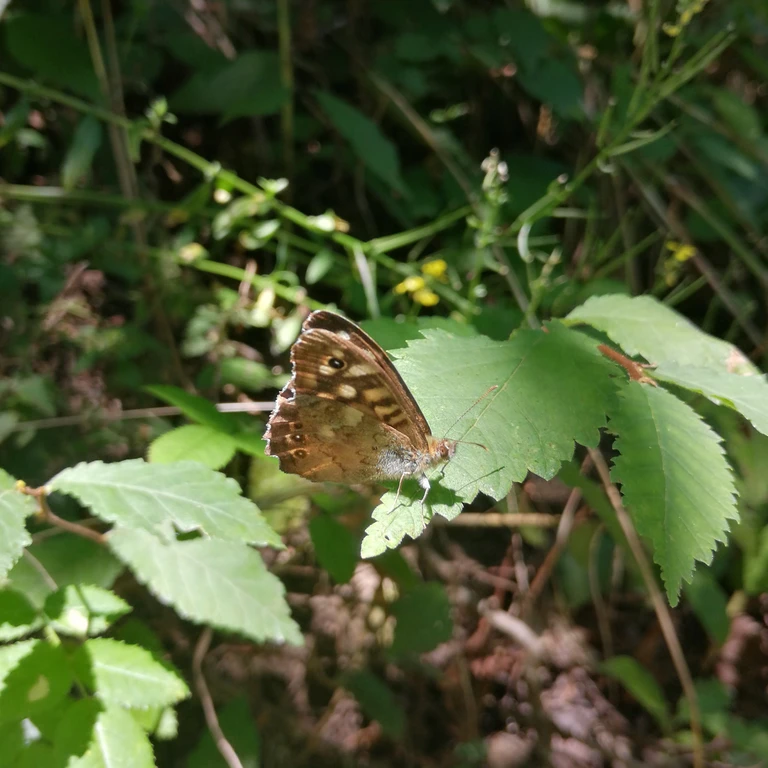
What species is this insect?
Pararge aegeria
